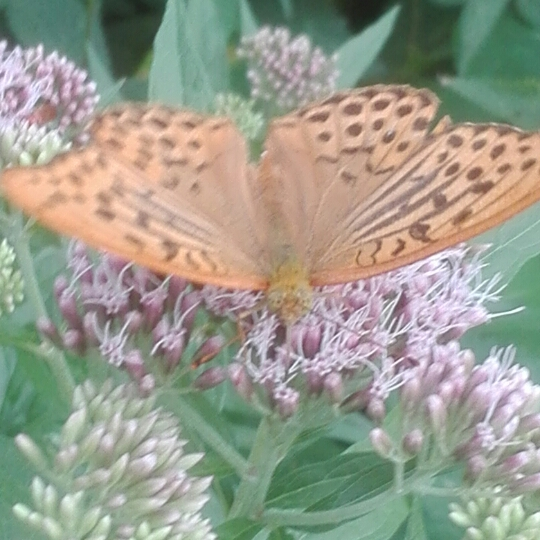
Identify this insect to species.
Argynnis paphia
